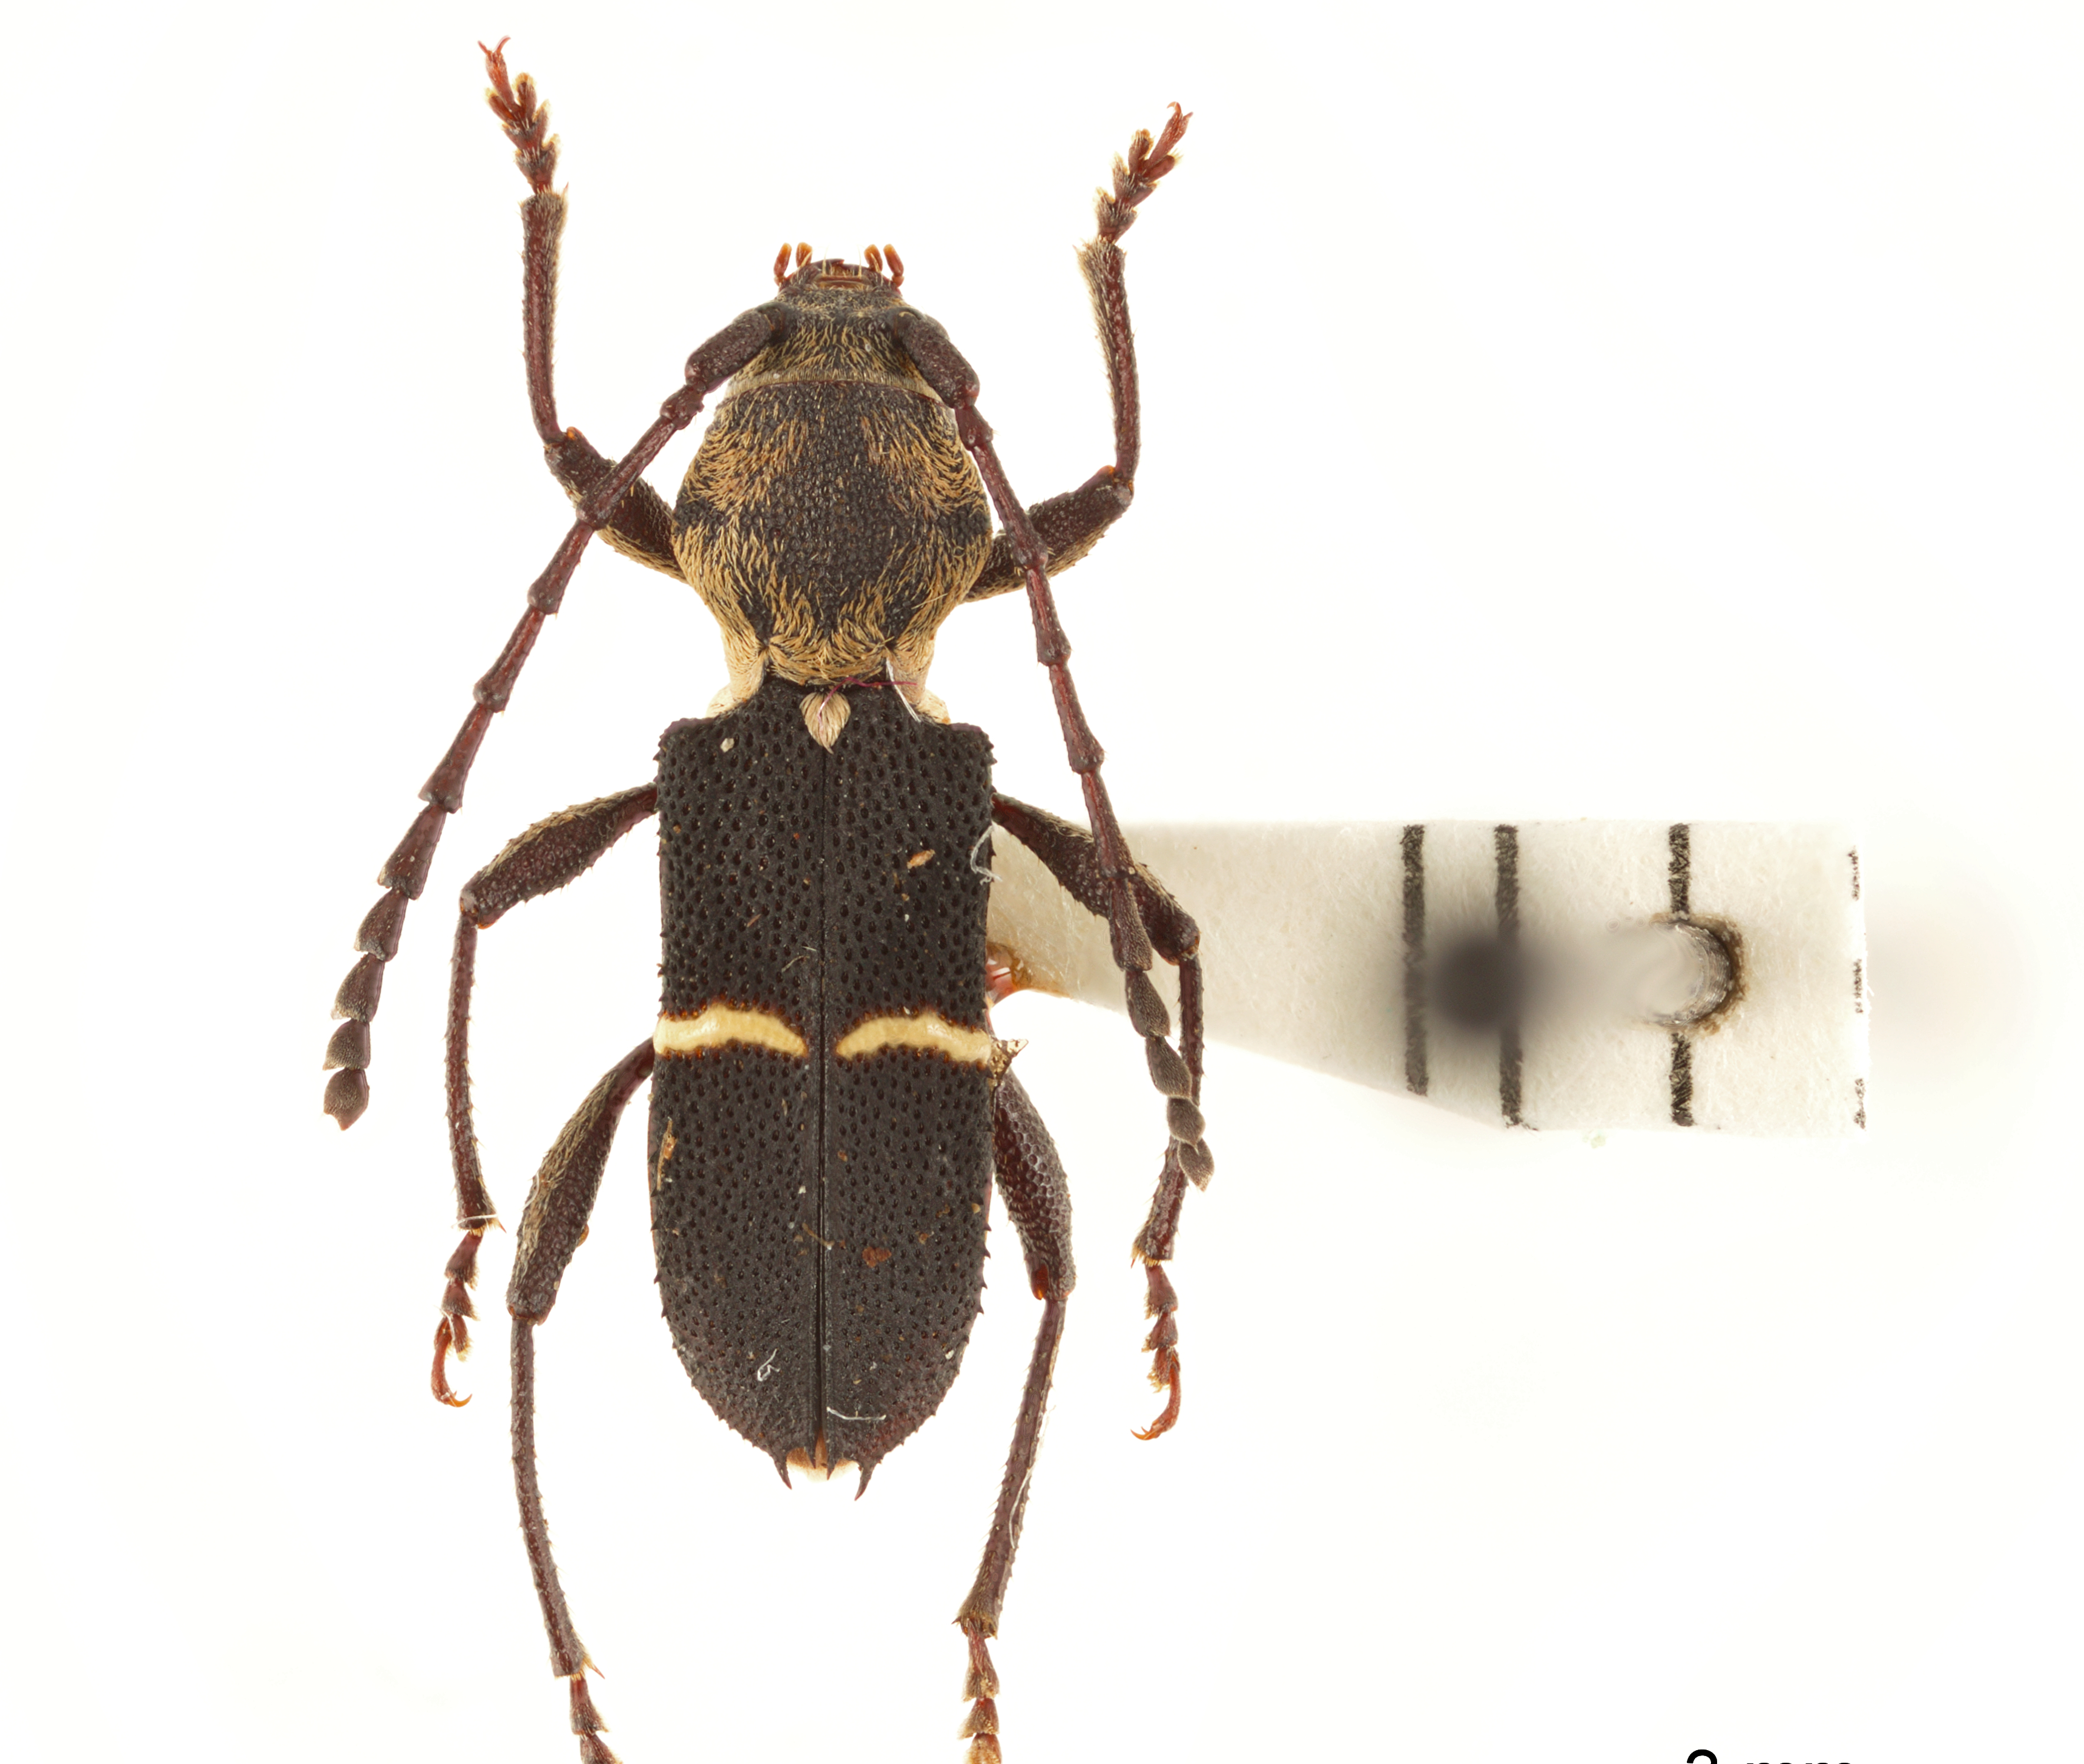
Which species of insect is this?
Epipedocera rollei
